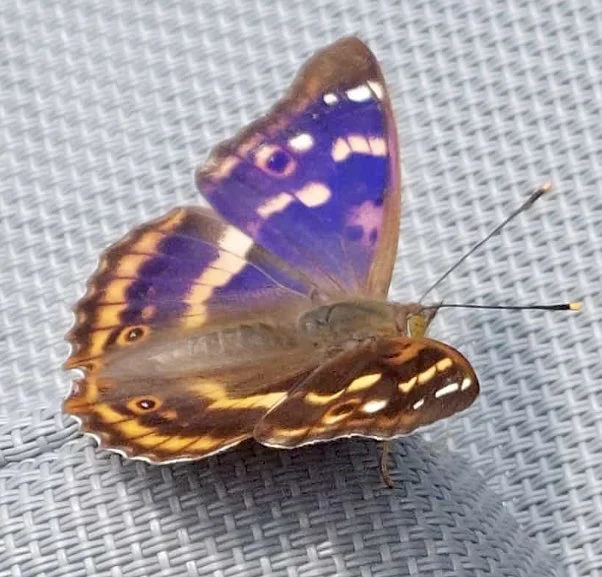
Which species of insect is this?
Apatura ilia
